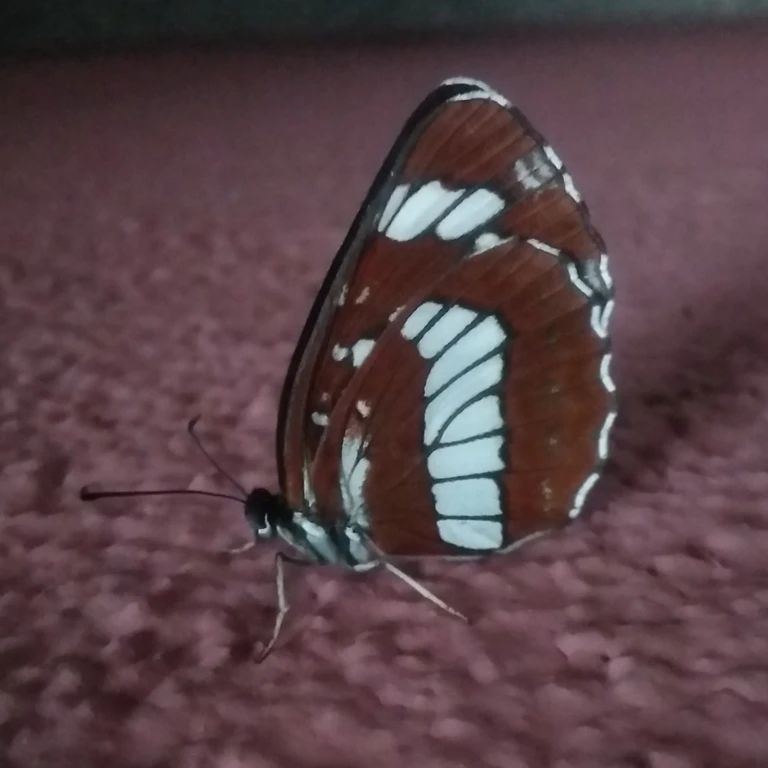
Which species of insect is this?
Neptis rivularis
